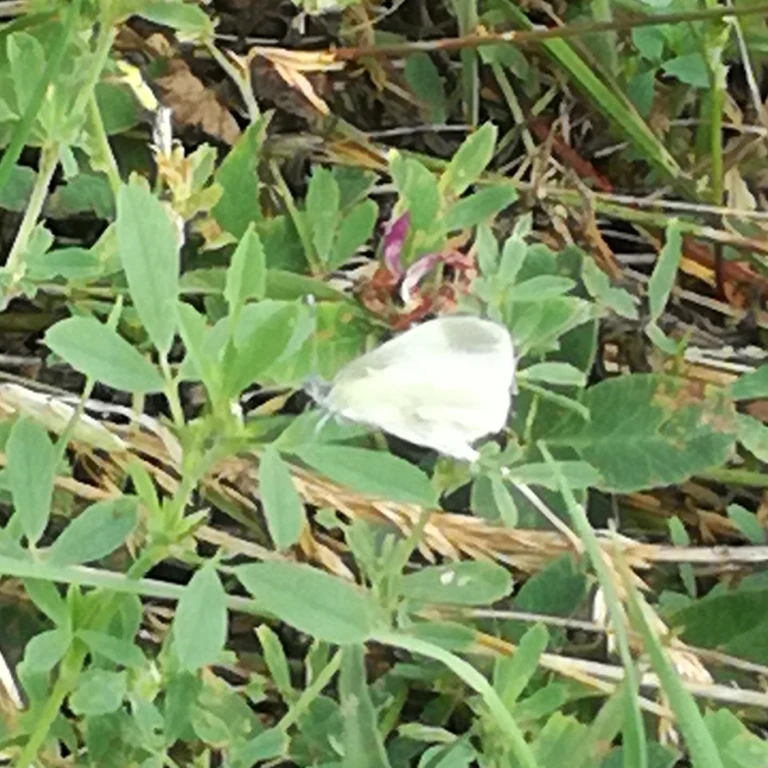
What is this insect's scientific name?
Leptidea sinapis/juvernica
